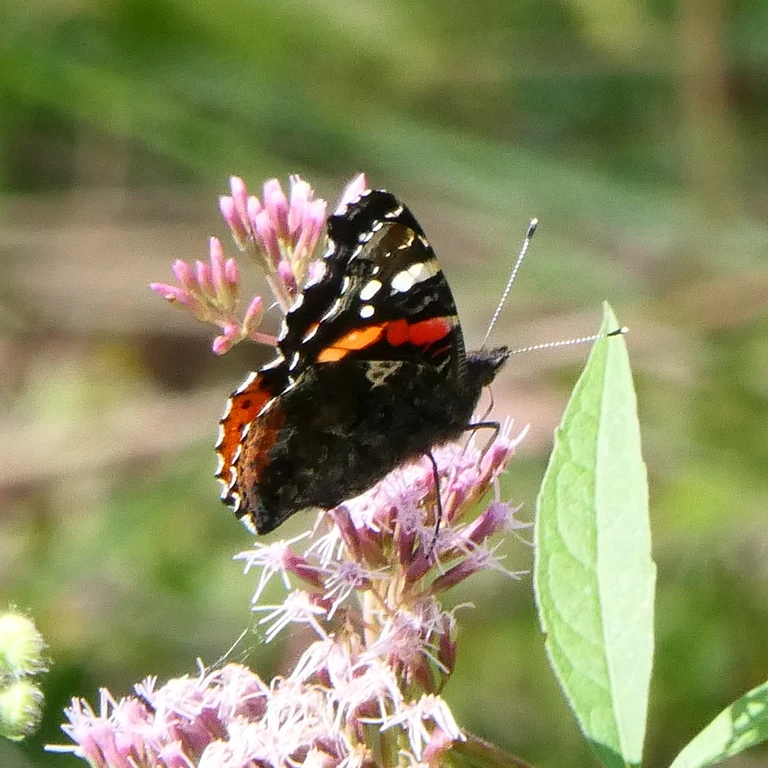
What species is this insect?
Vanessa atalanta
